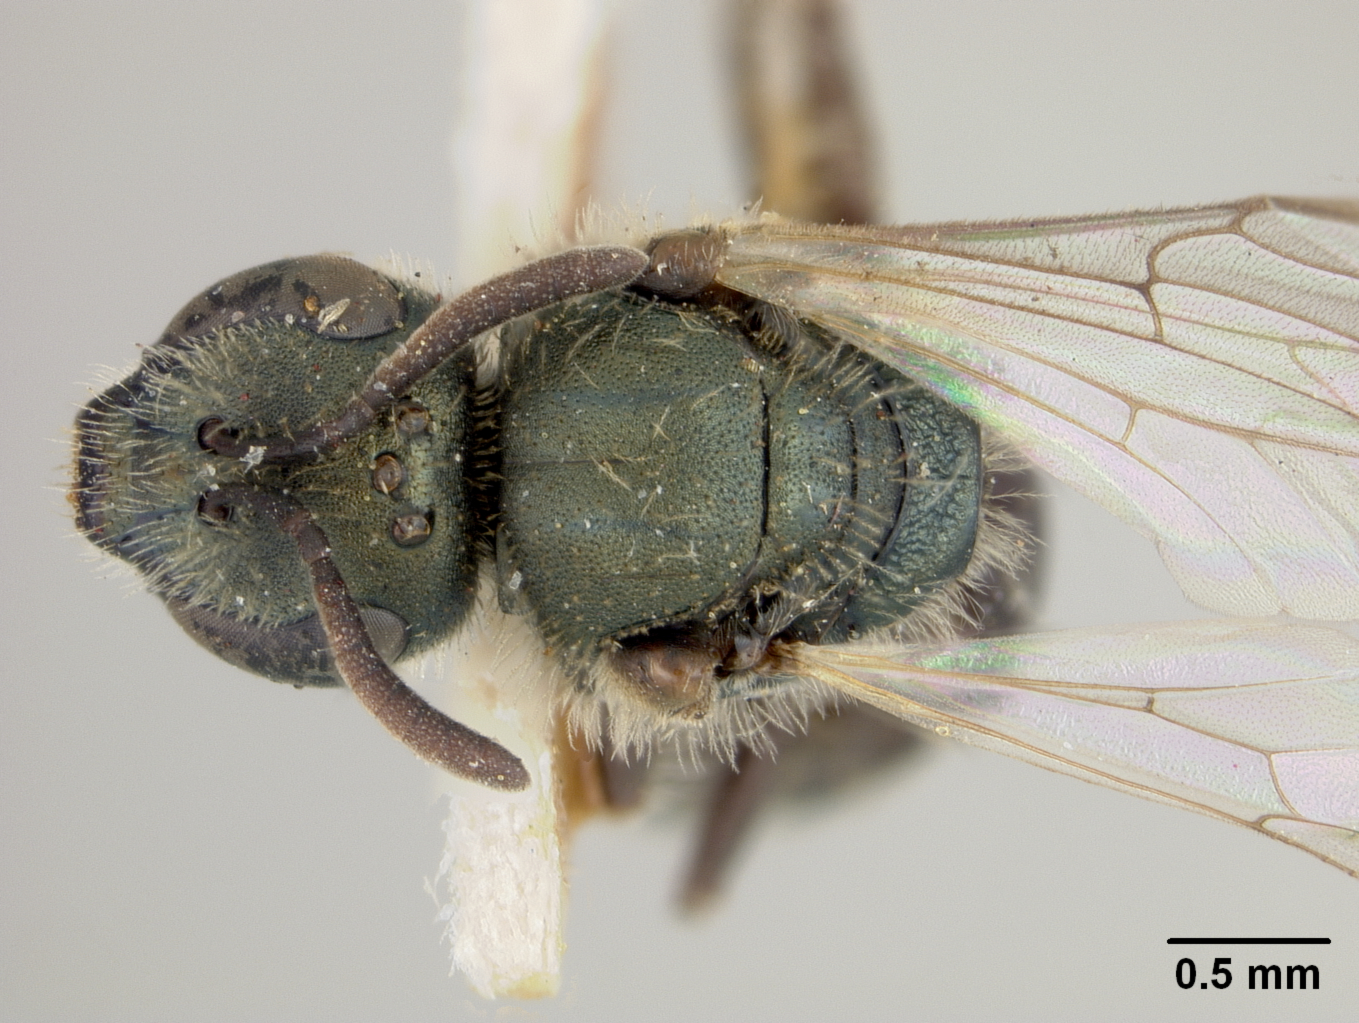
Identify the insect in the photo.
Halictus sublatens
